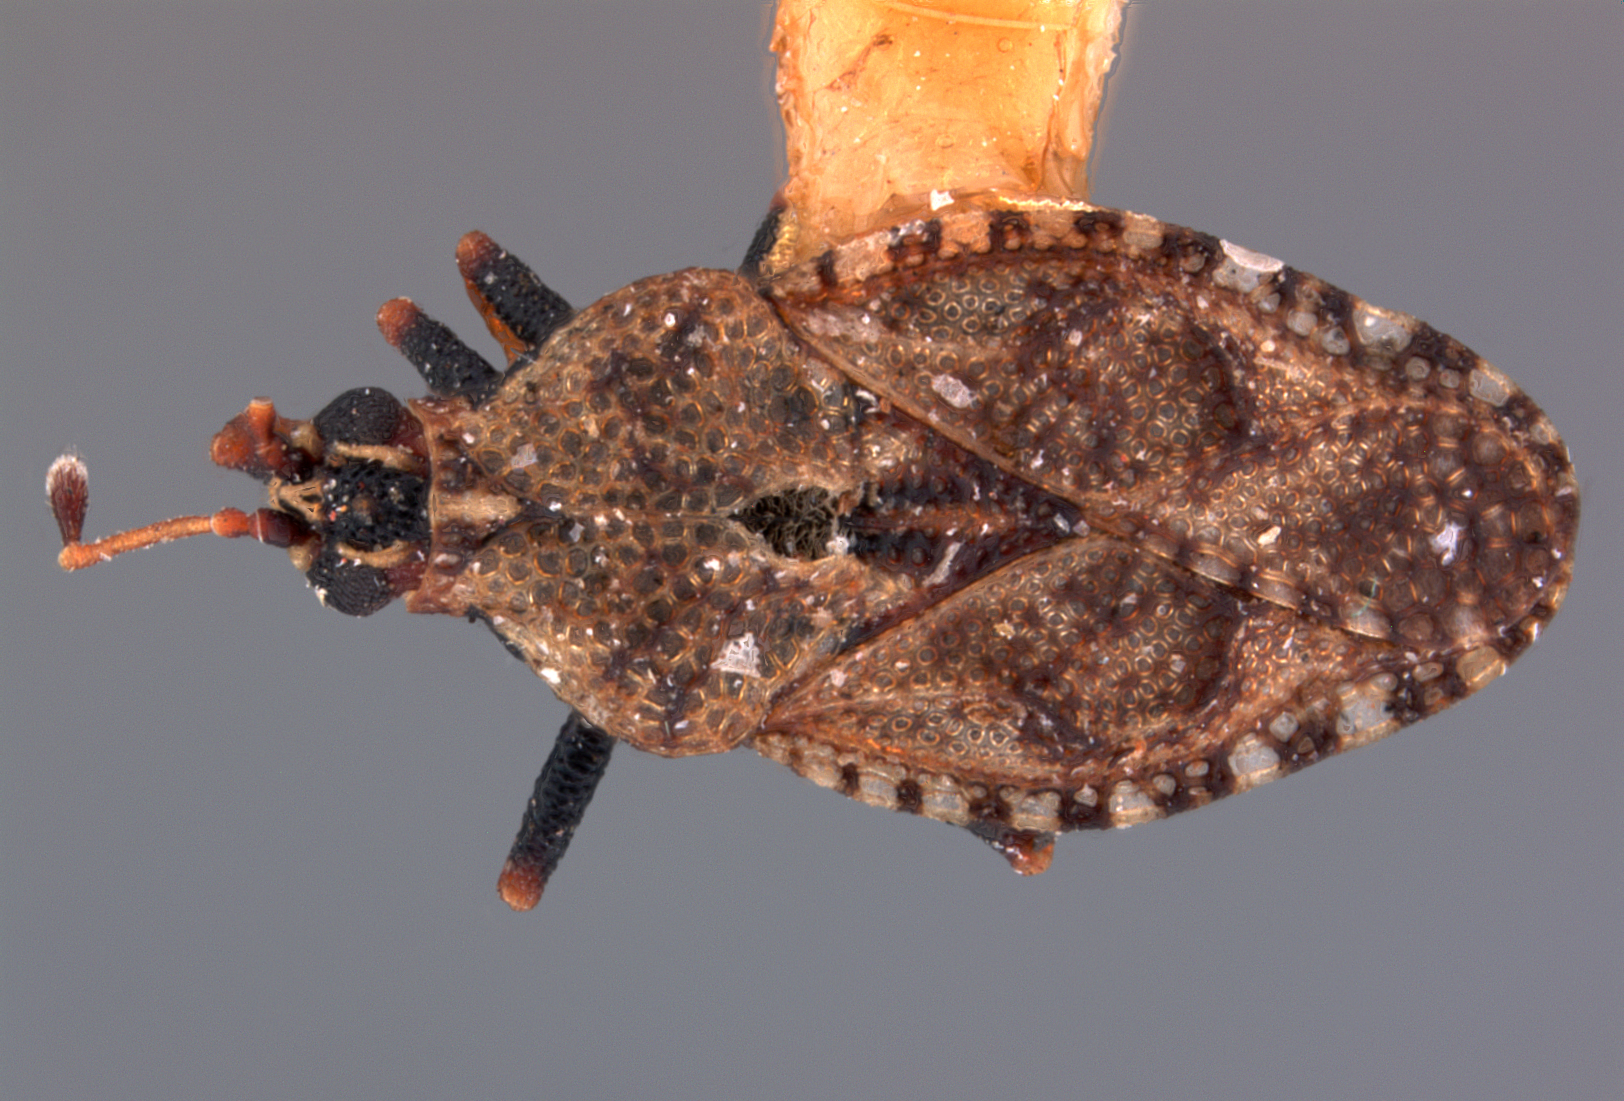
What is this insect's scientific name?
Monanthia seorsa
